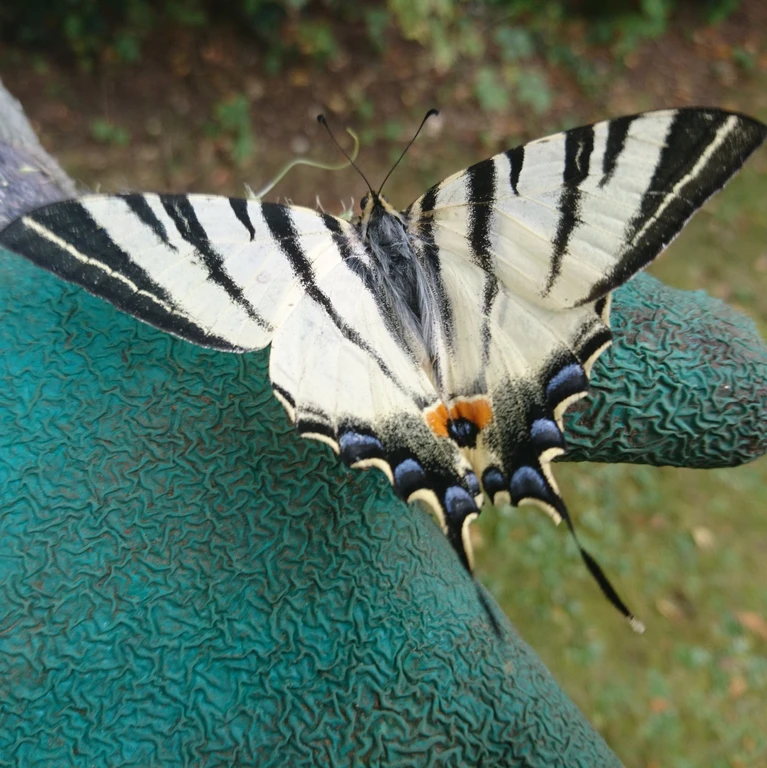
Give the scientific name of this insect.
Iphiclides podalirius
